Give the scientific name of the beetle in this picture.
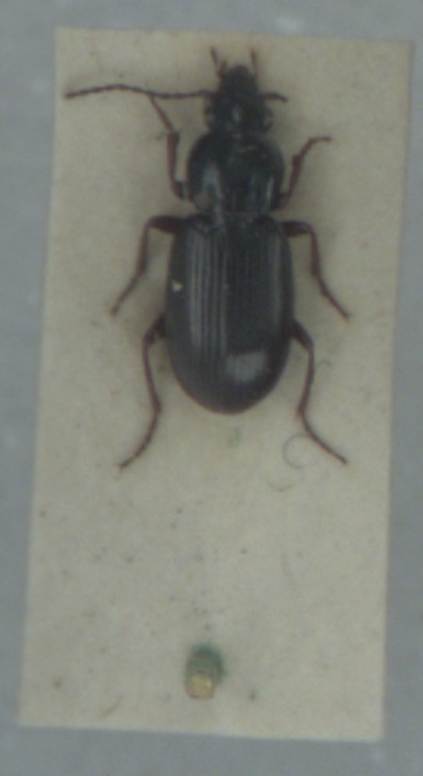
Pterostichus strenuus
